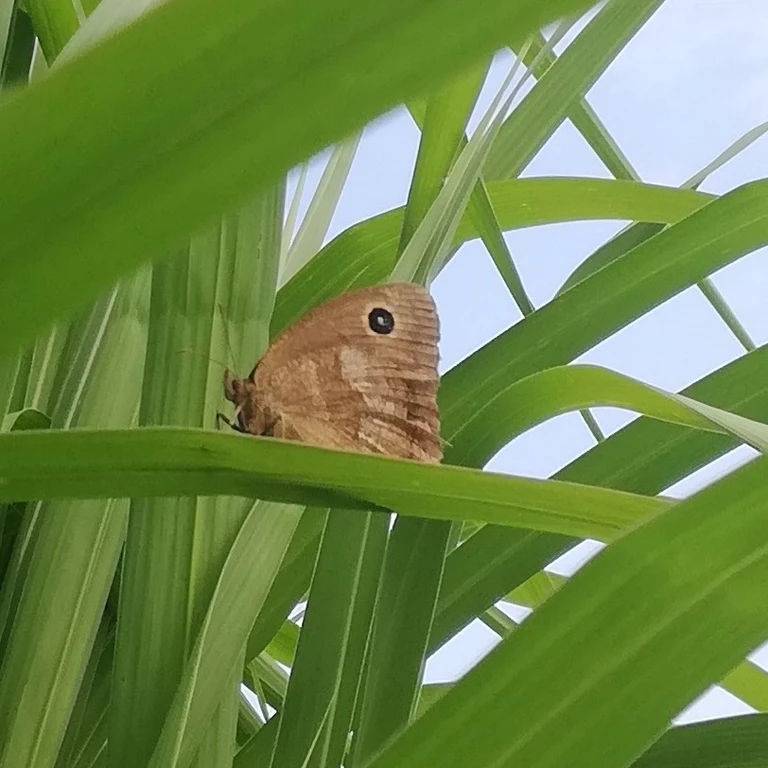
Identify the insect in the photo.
Minois dryas
